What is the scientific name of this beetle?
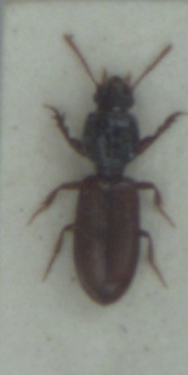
Clivina collaris
